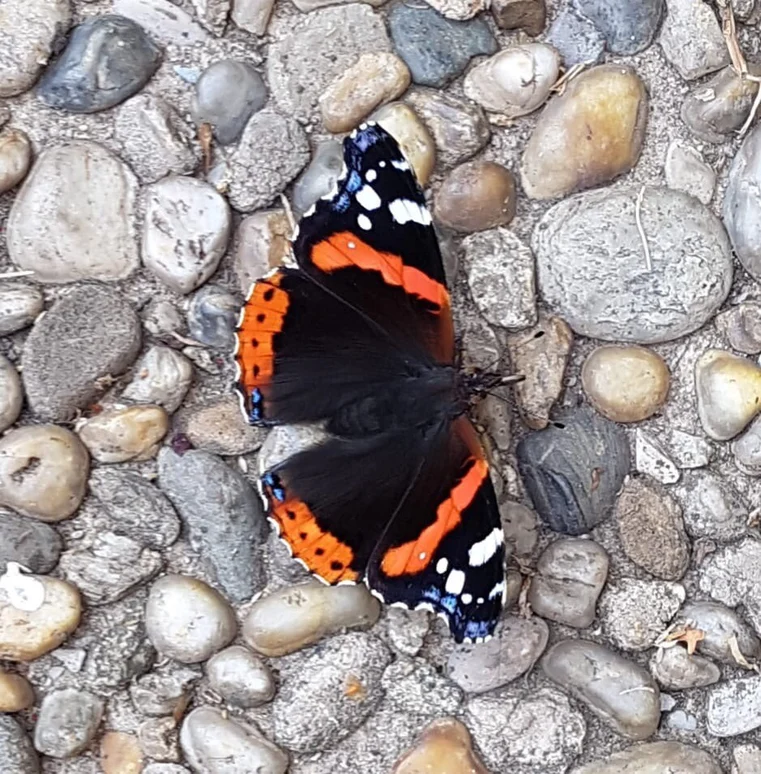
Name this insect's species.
Vanessa atalanta
